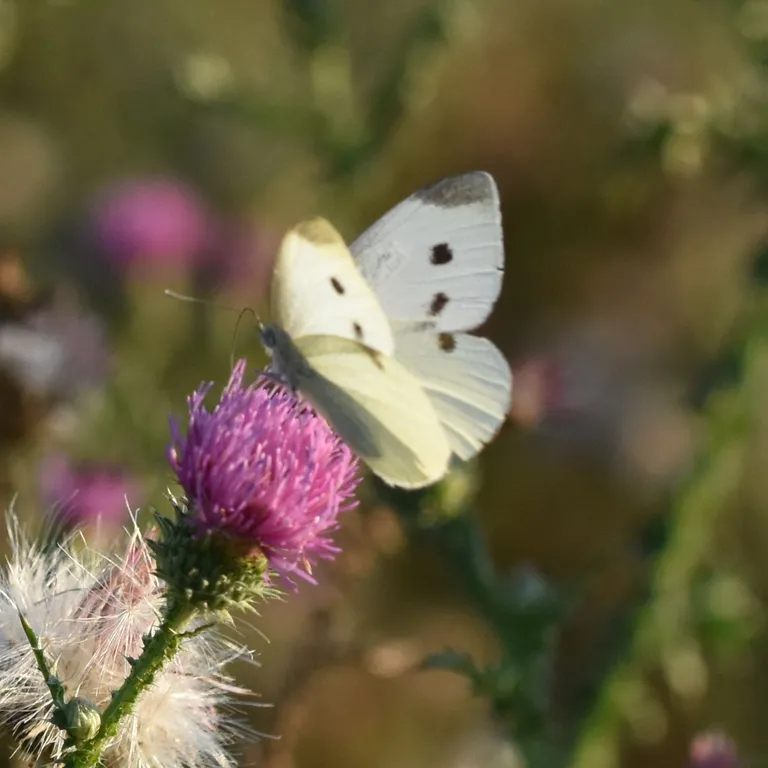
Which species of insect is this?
Pieris rapae
